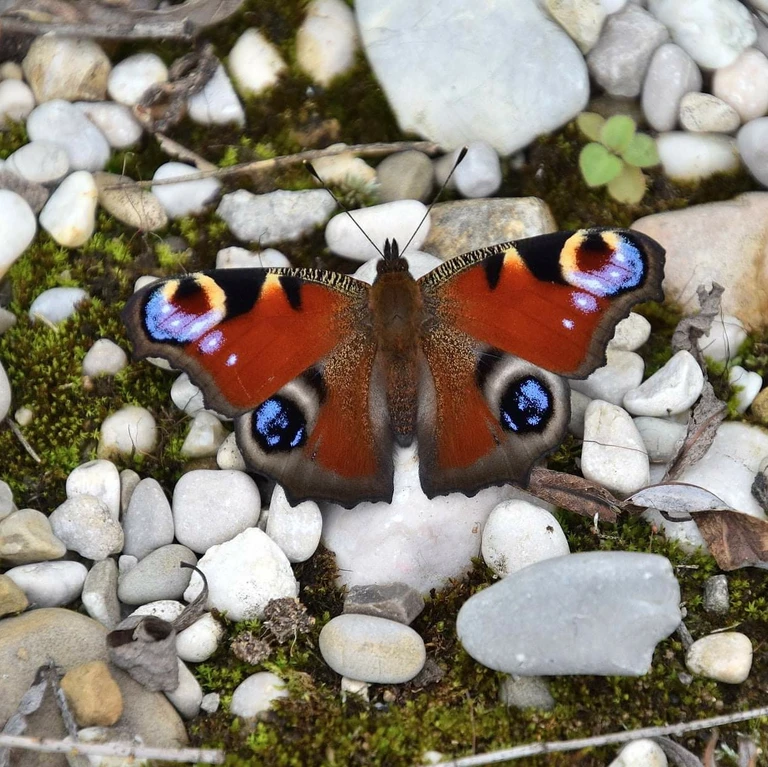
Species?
Aglais io
